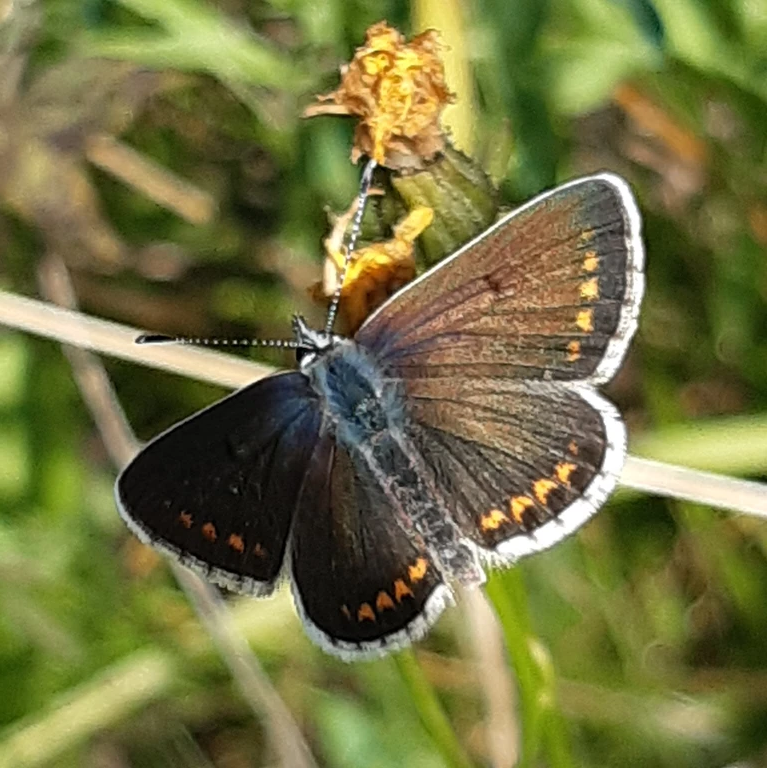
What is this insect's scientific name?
Aricia agestis/artaxerxes
